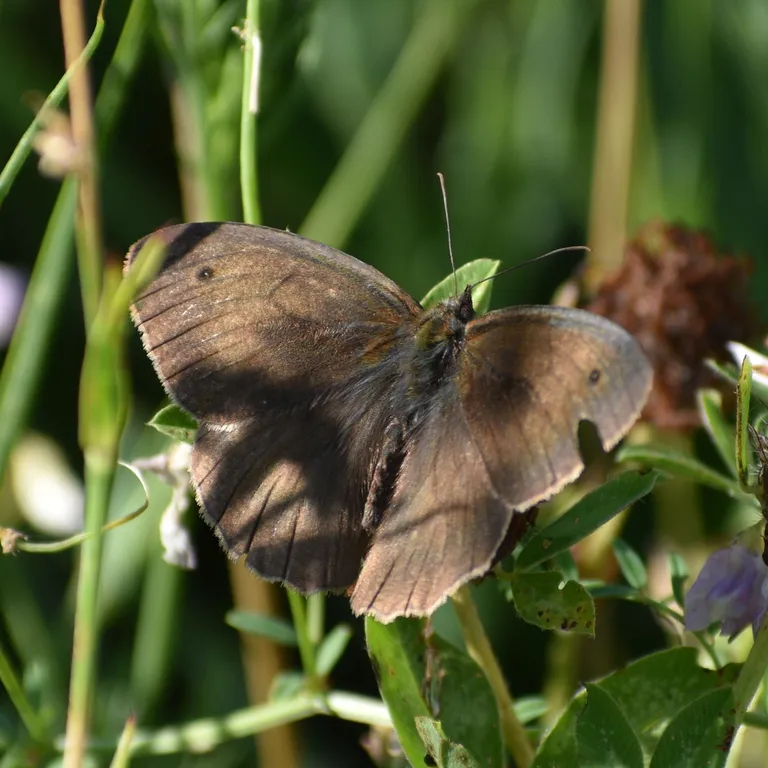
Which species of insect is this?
Maniola jurtina
